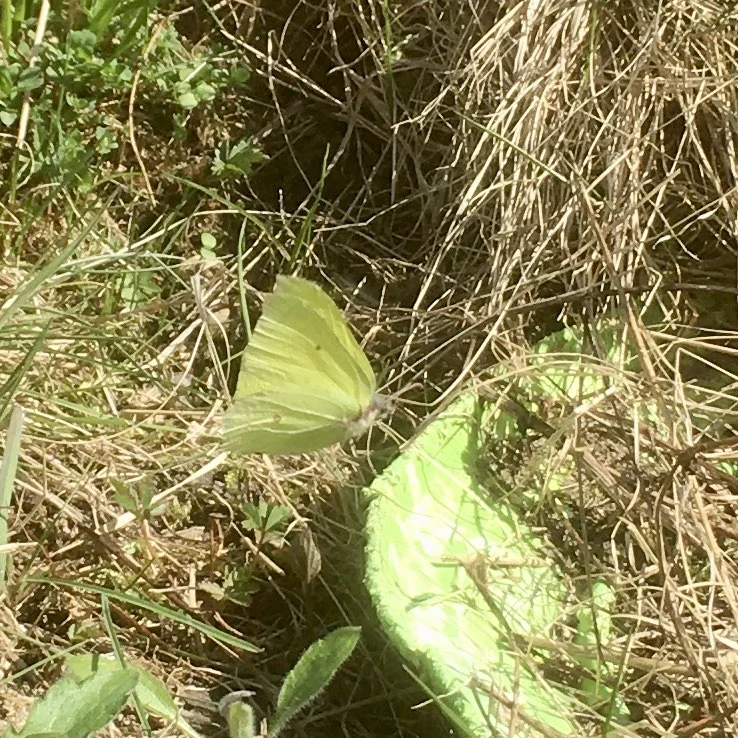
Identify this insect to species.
Gonepteryx rhamni
